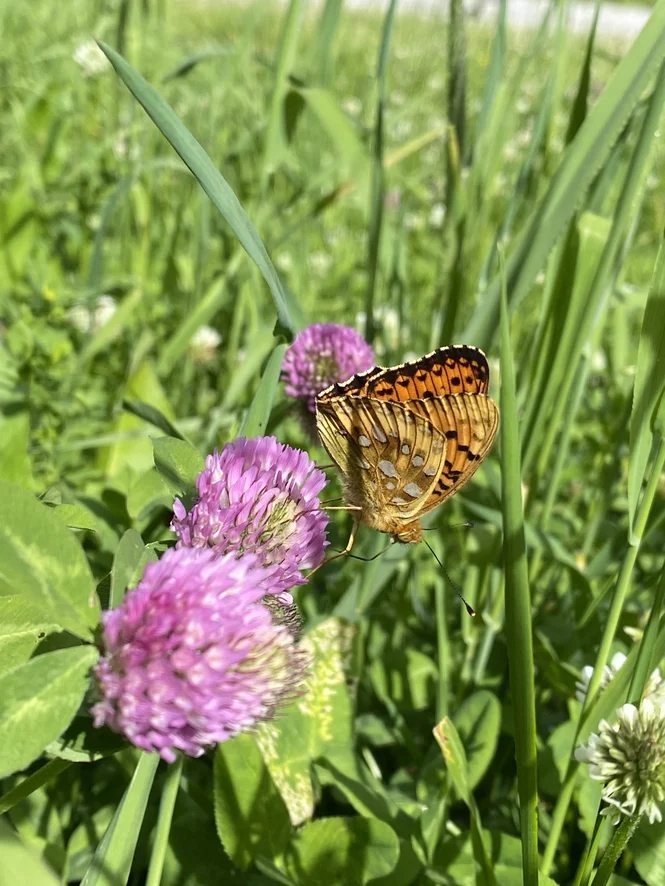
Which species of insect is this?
Speyeria aglaja
